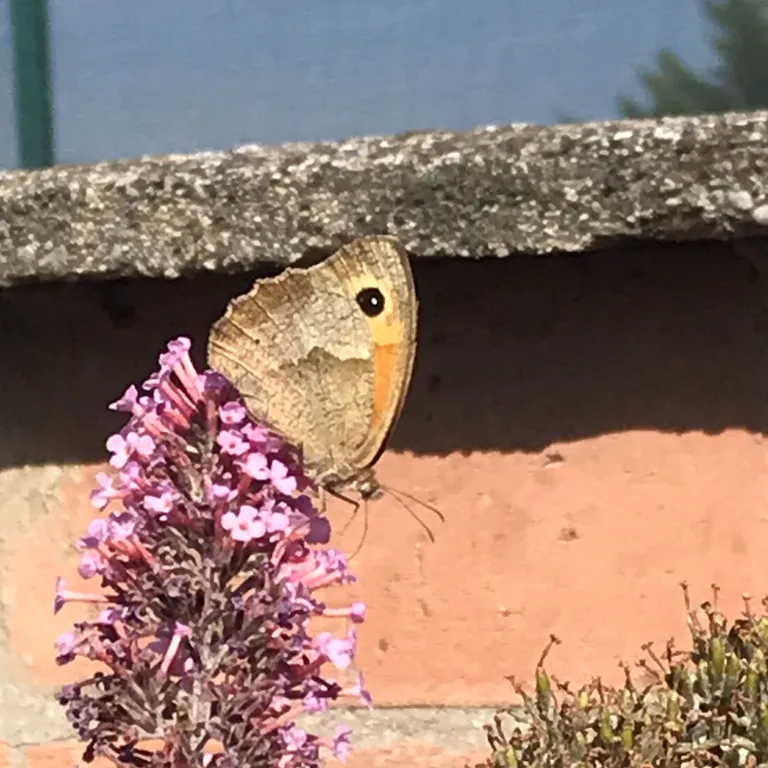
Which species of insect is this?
Maniola jurtina
